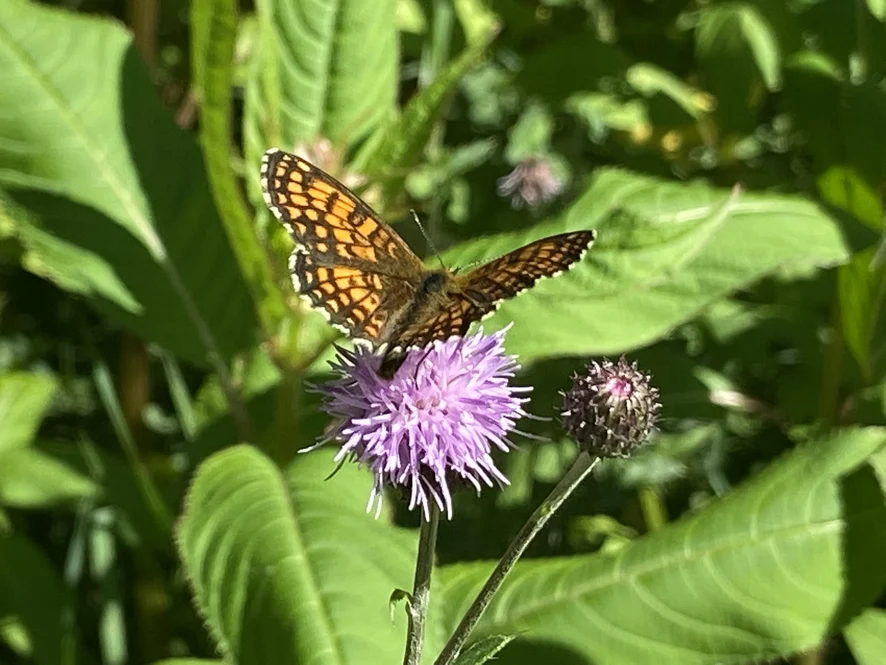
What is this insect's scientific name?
Melitaea athalia
